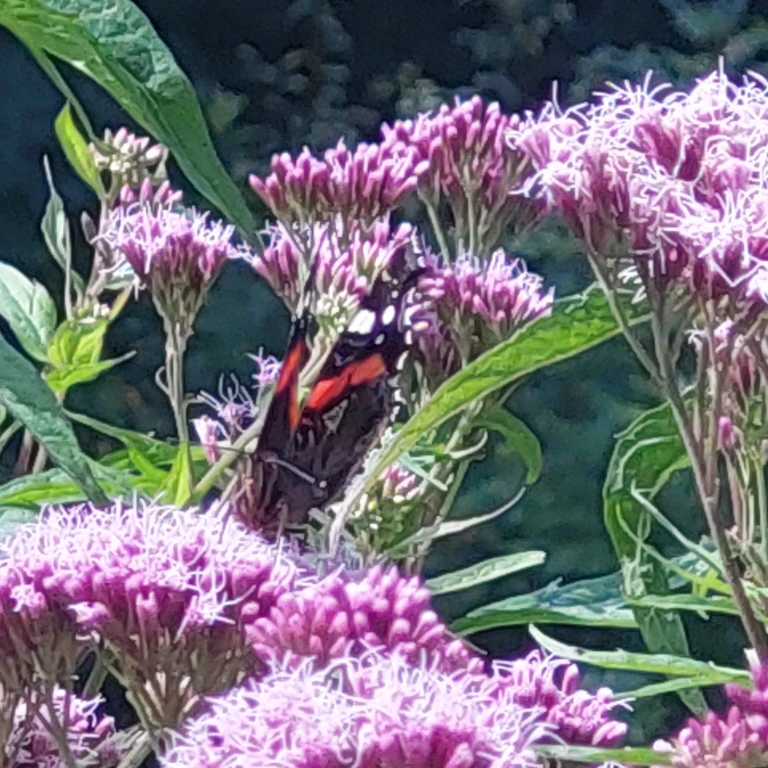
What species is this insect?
Vanessa atalanta
